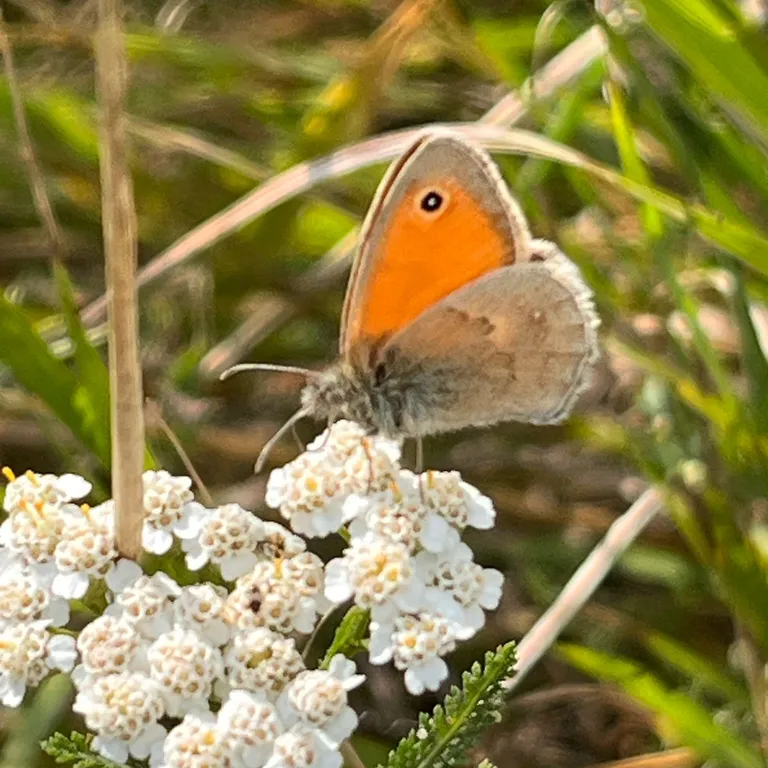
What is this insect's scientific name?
Coenonympha pamphilus
